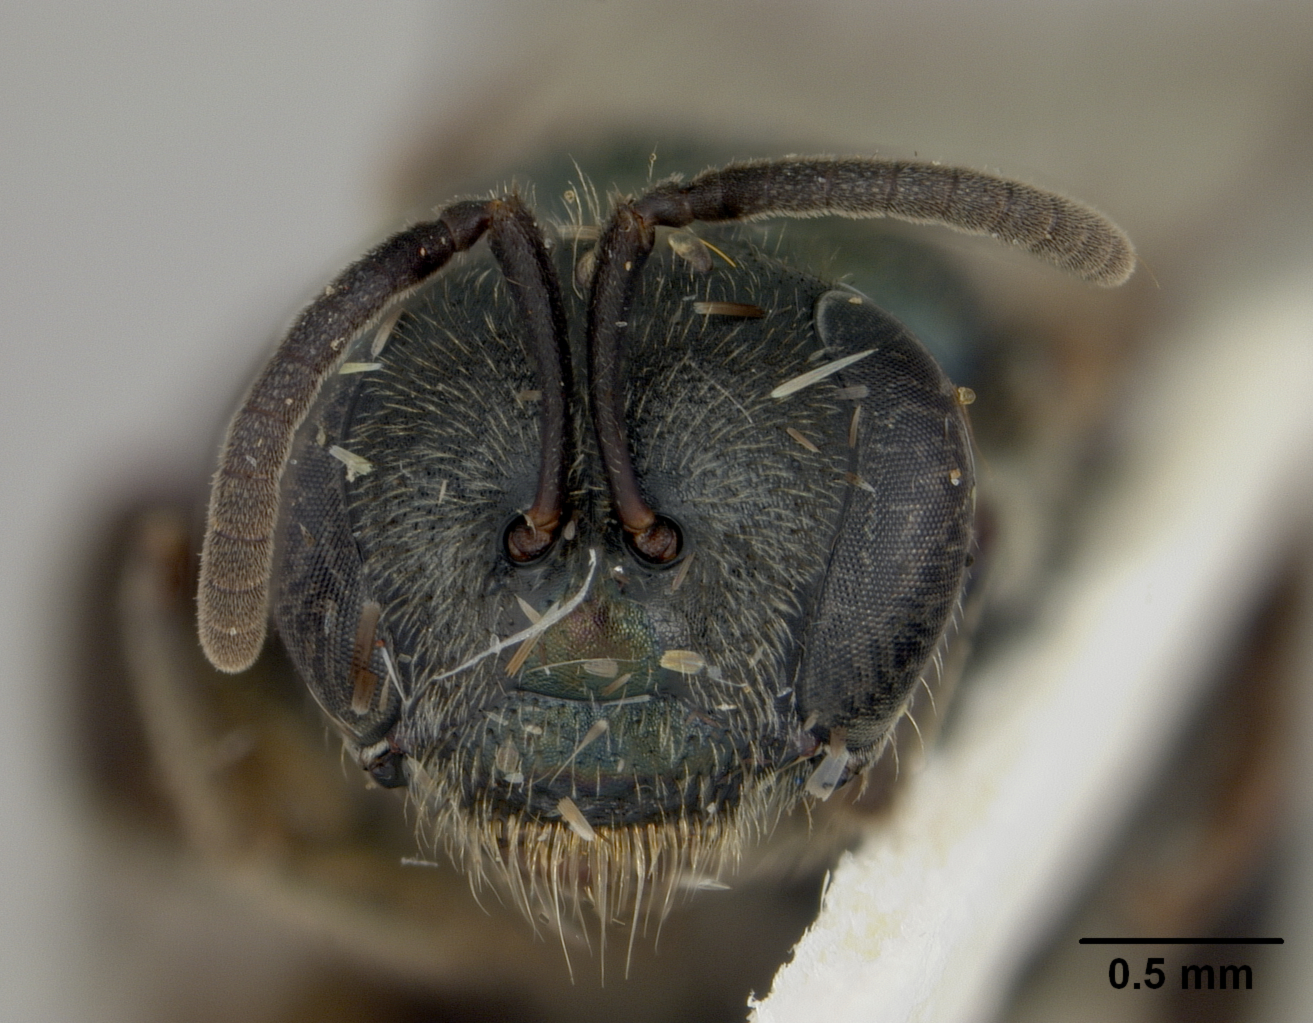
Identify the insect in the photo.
Homalictus brachyptera
